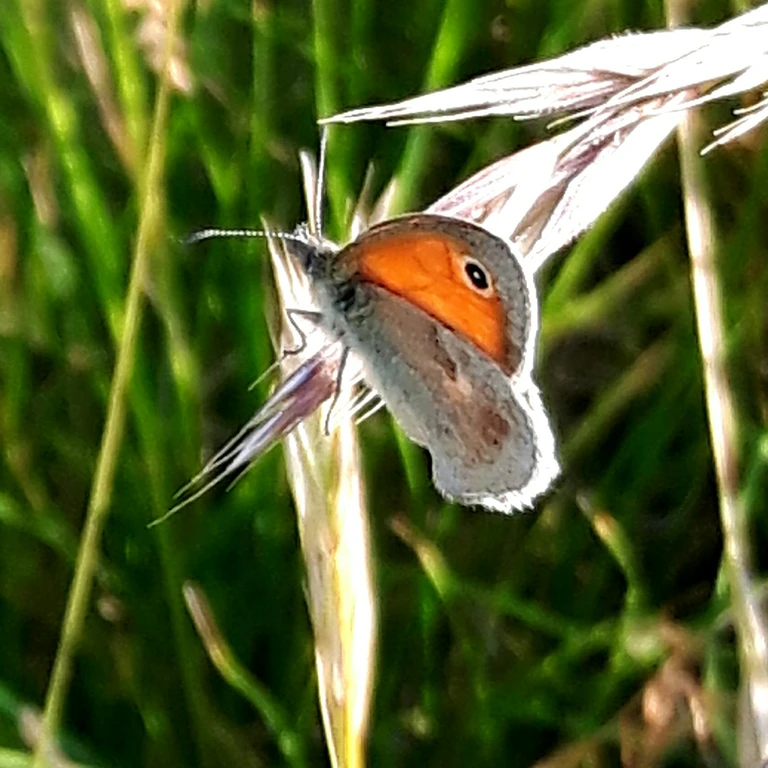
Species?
Coenonympha pamphilus
